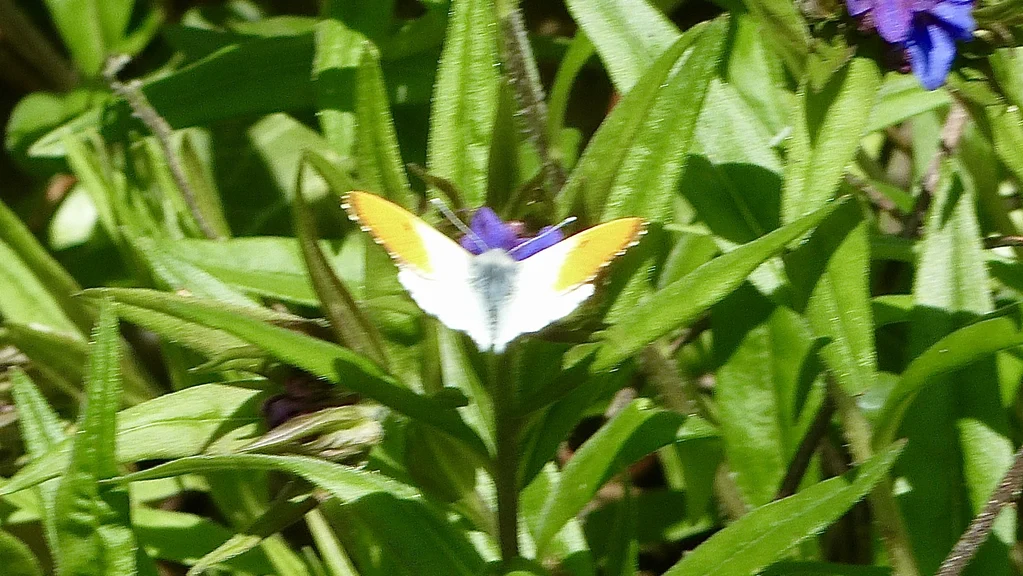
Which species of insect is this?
Anthocharis cardamines
